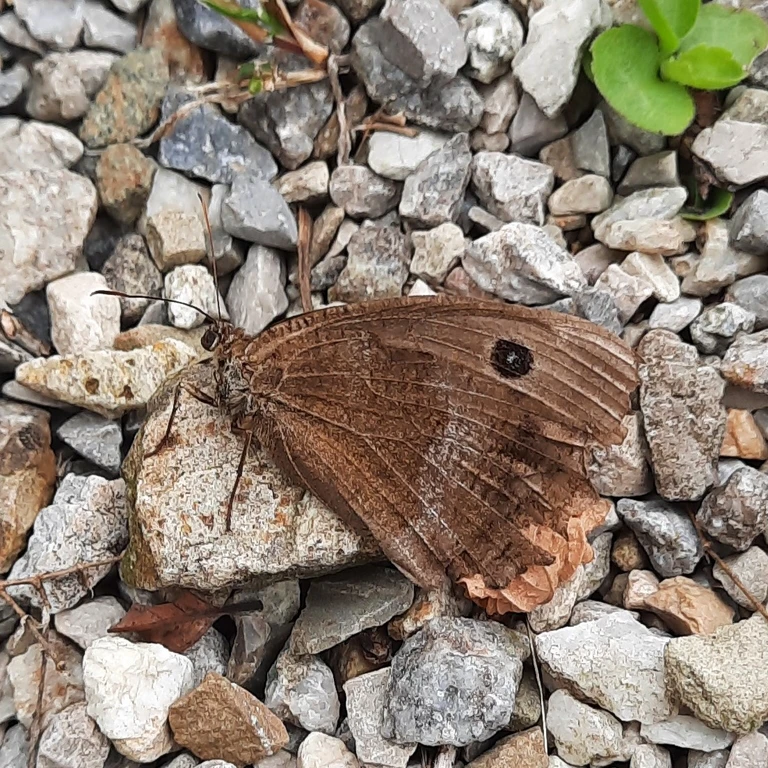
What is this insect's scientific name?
Minois dryas
